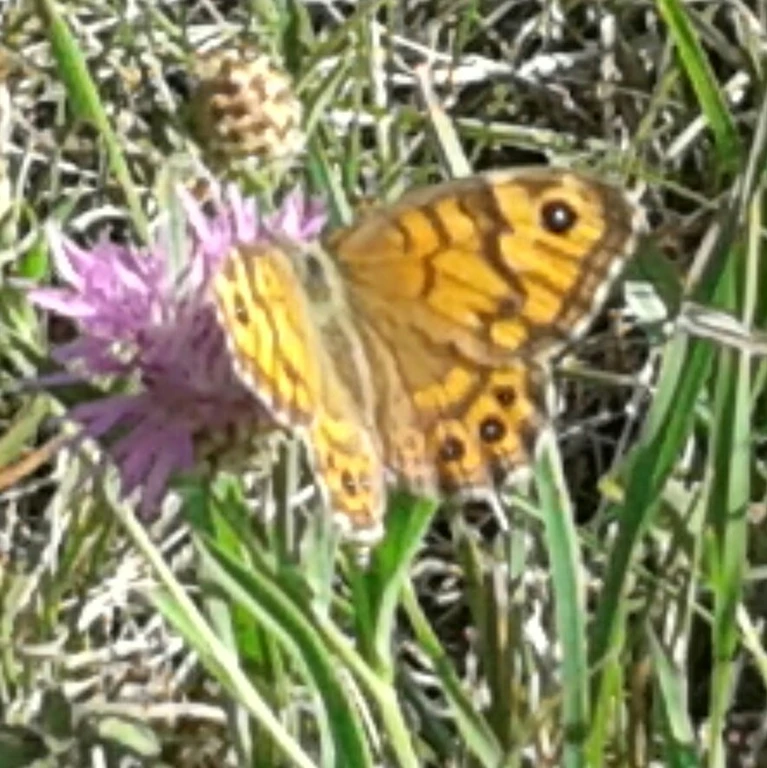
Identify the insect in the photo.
Lasiommata megera (also Pararge megera)
